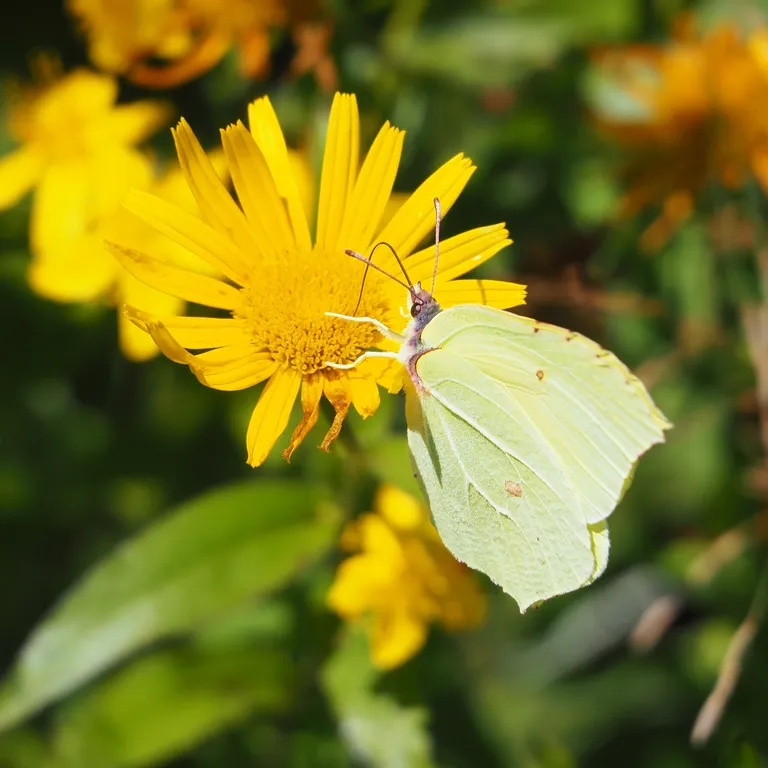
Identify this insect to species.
Gonepteryx rhamni
